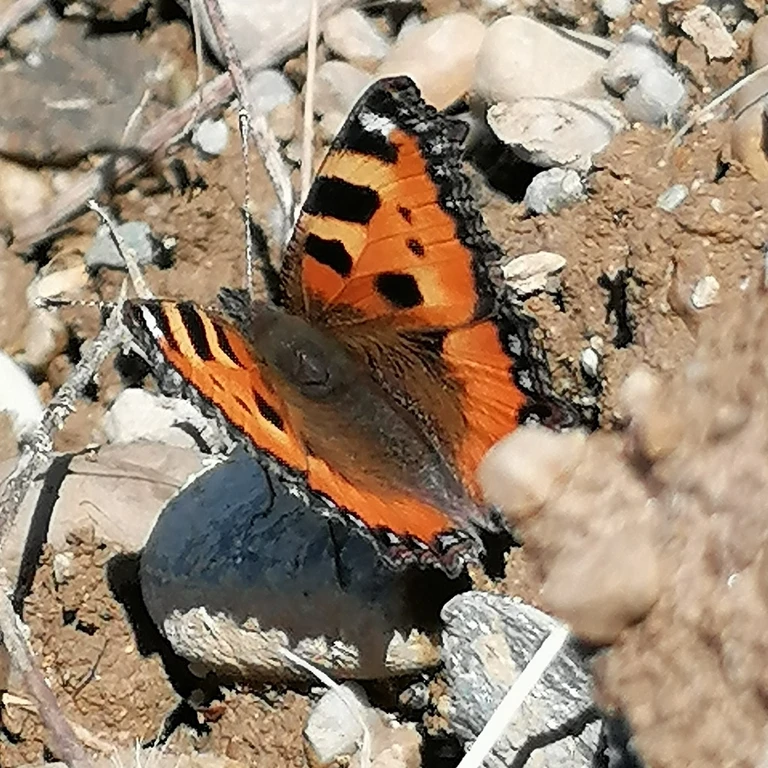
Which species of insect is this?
Aglais urticae
